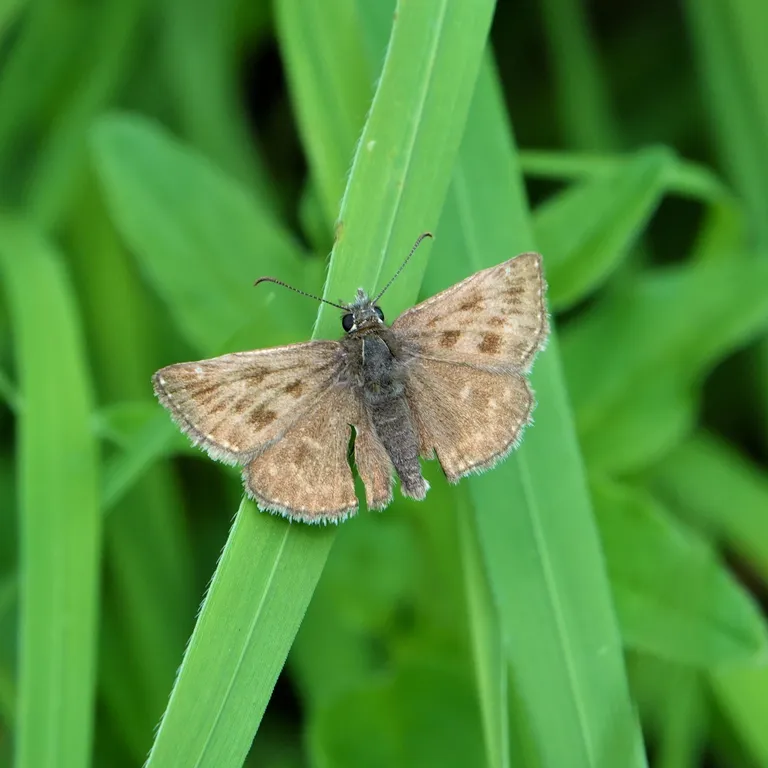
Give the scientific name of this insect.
Erynnis tages
